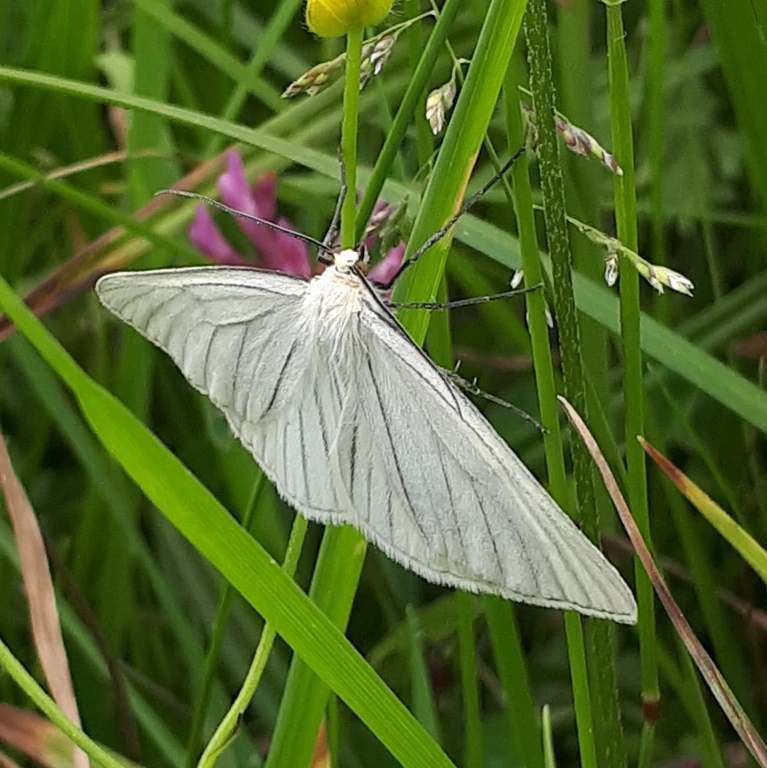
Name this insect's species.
Siona lineata
